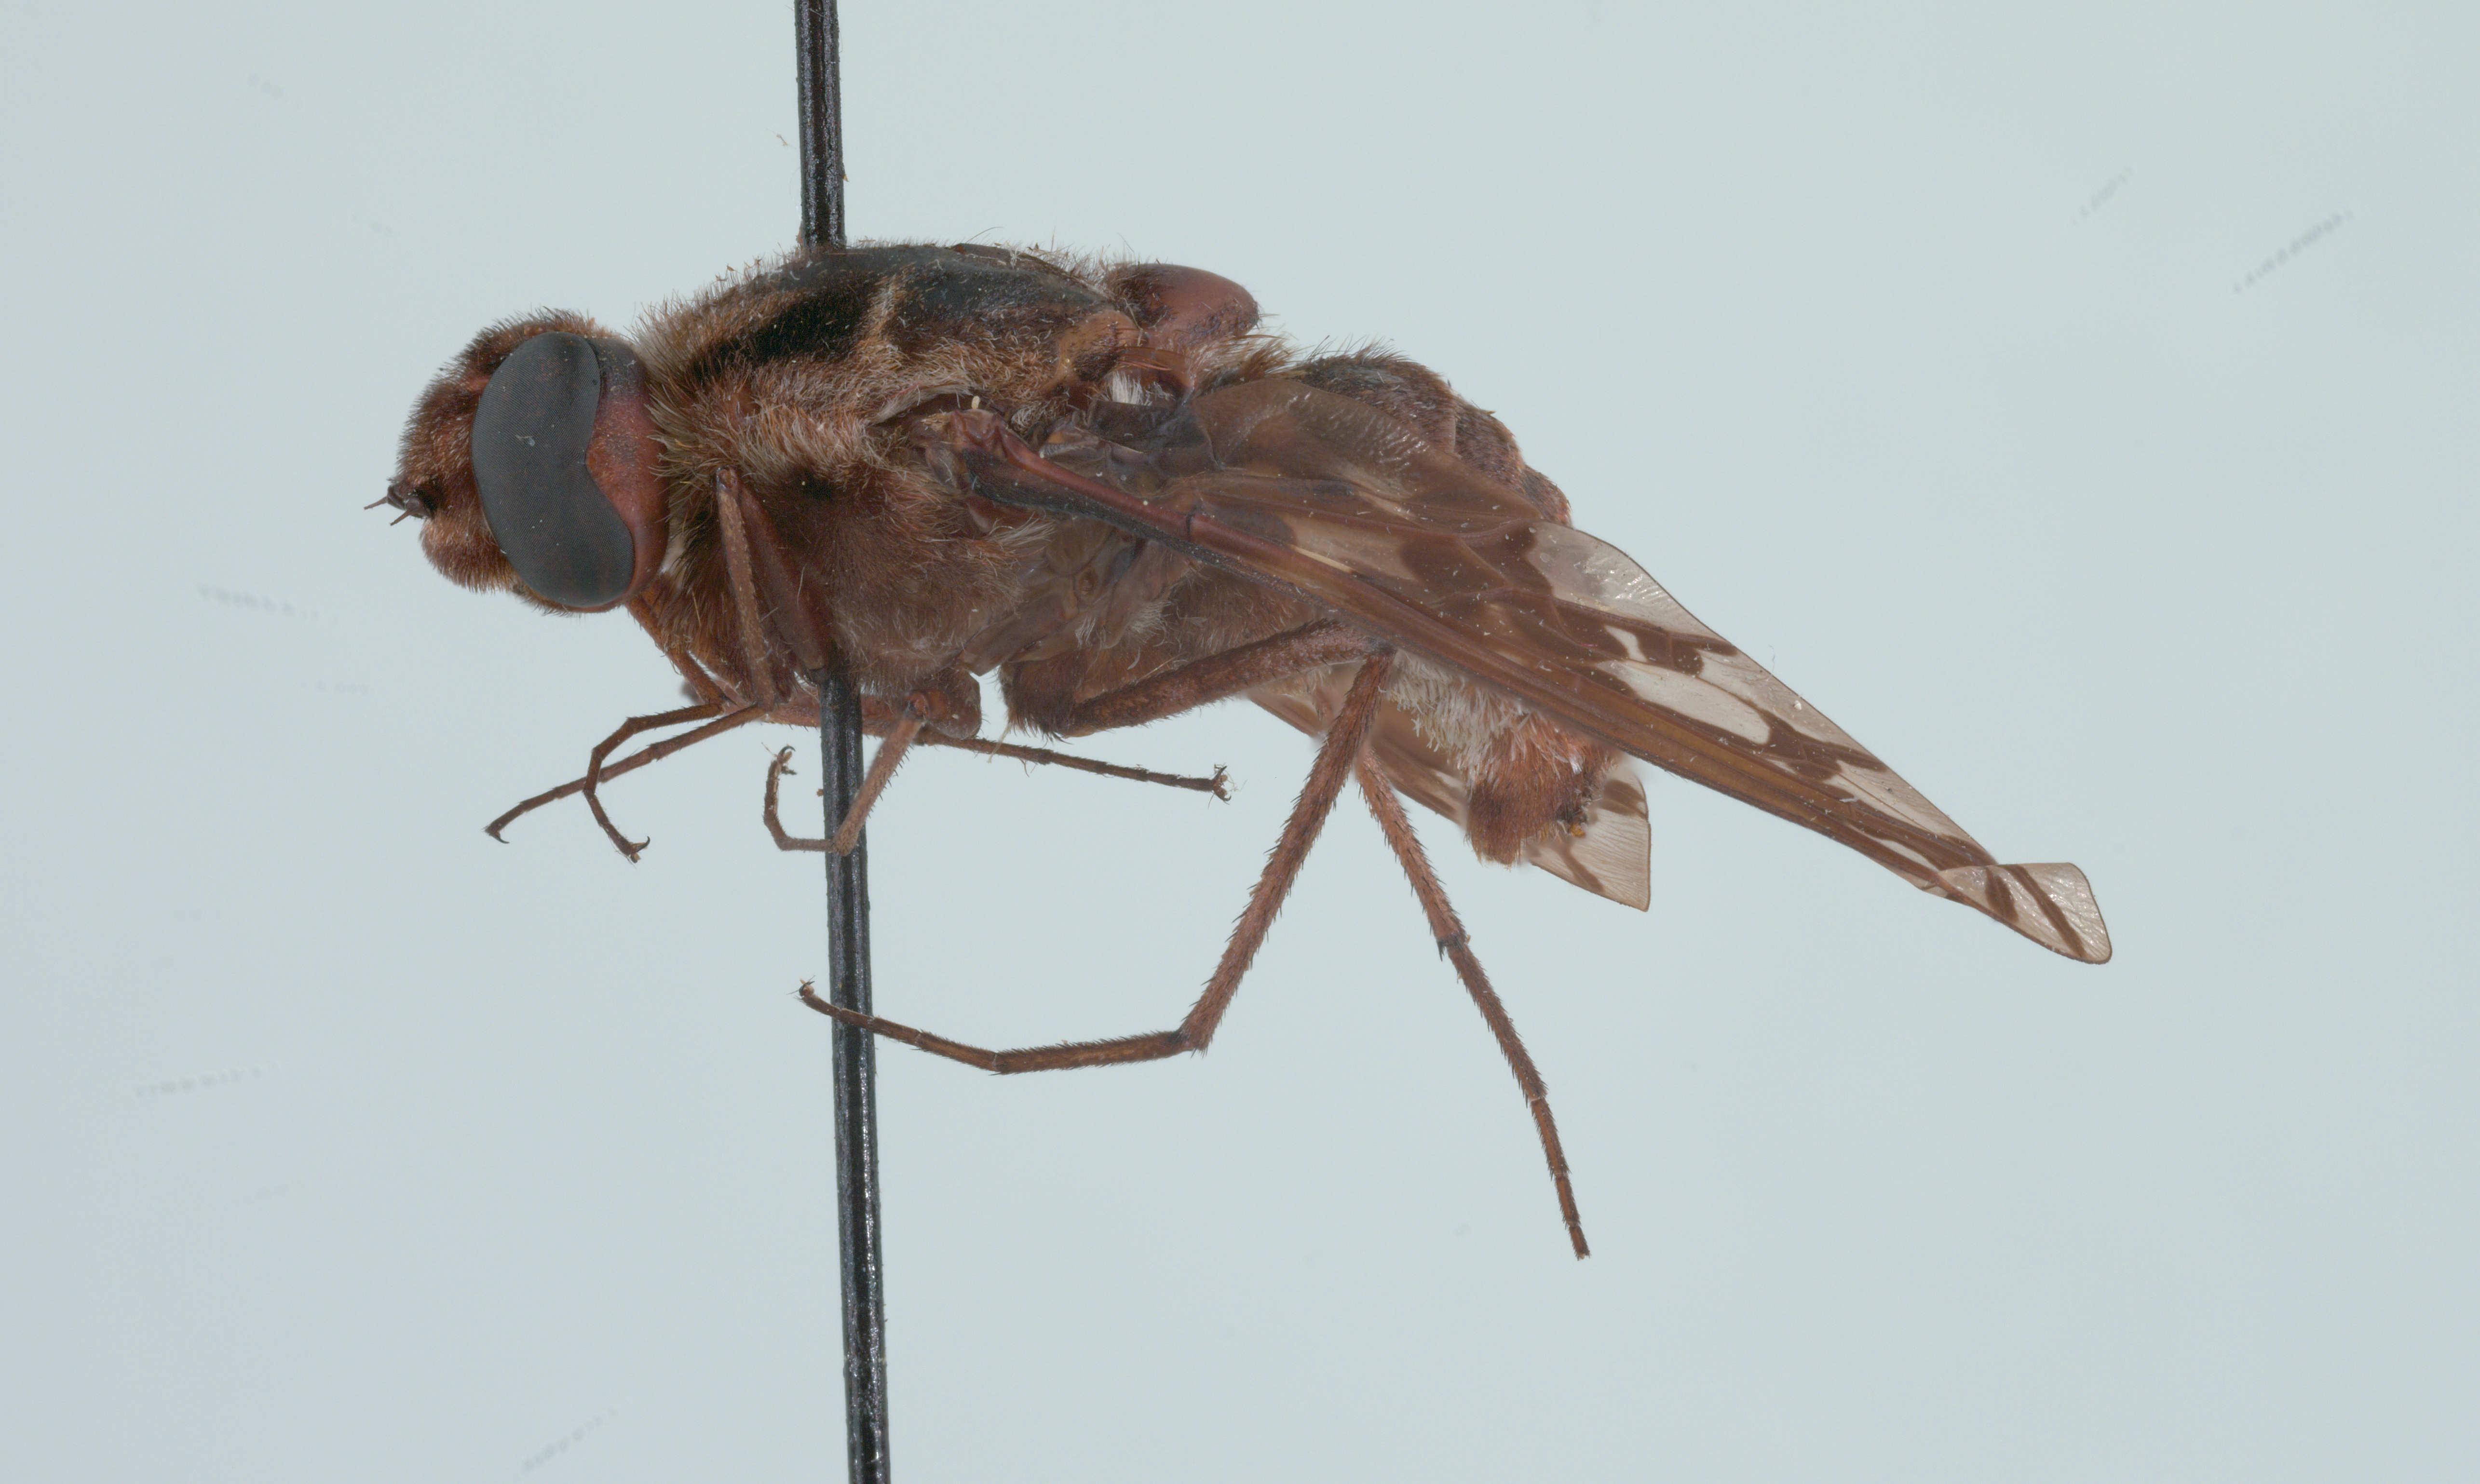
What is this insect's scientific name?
Xenox tigrinus
